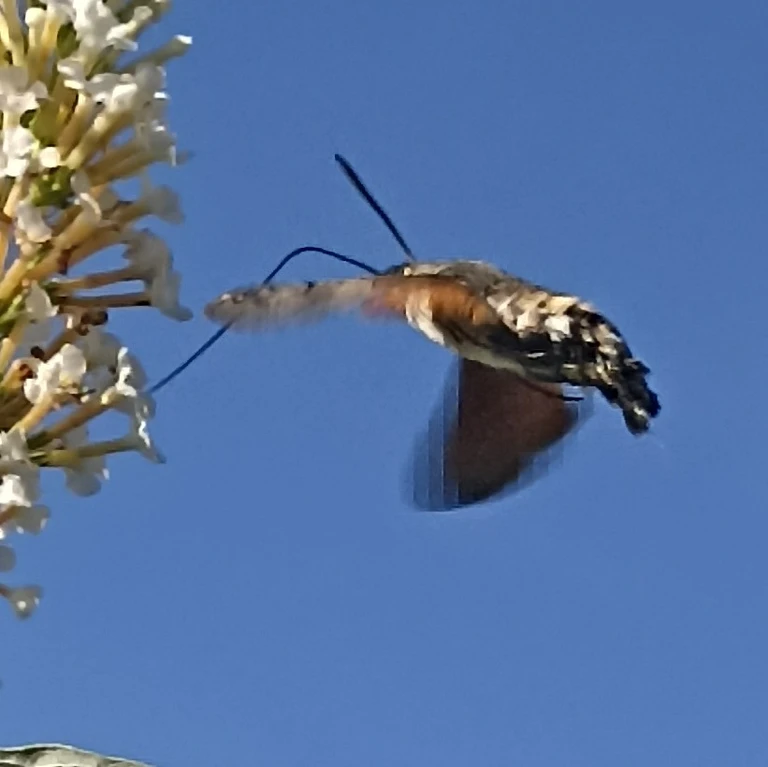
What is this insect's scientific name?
Macroglossum stellatarum
